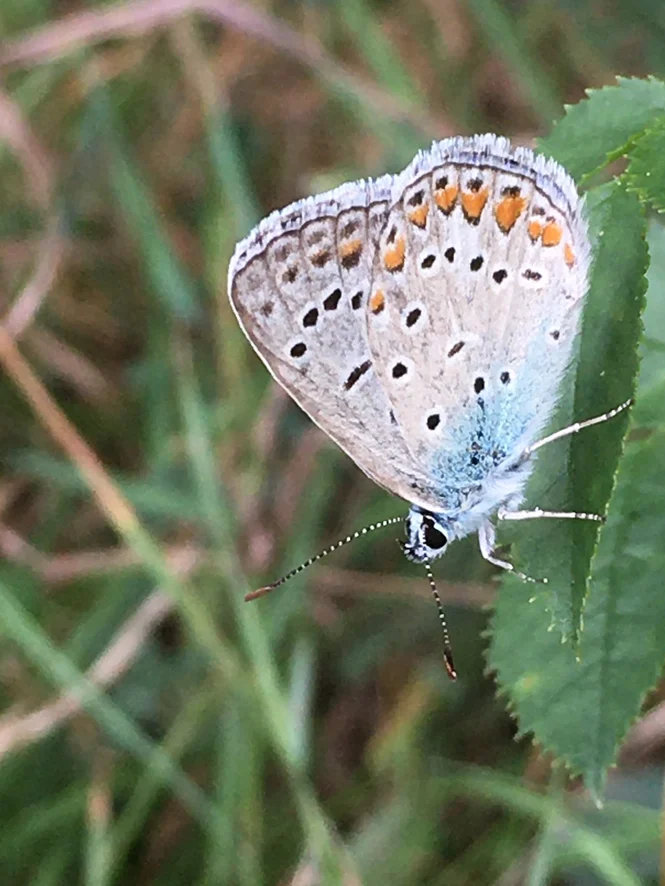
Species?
Polyommatus icarus
